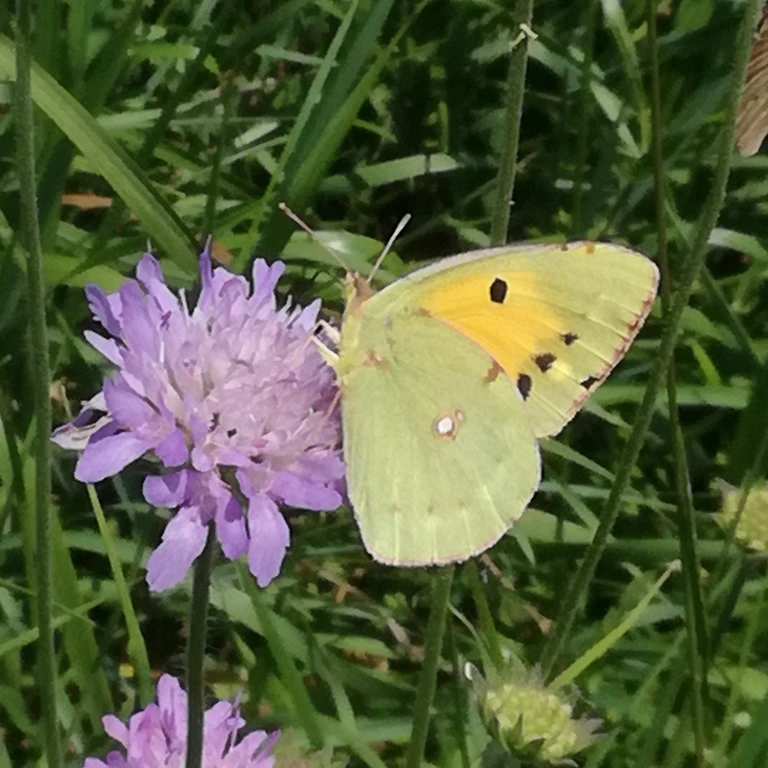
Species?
Colias croceus
